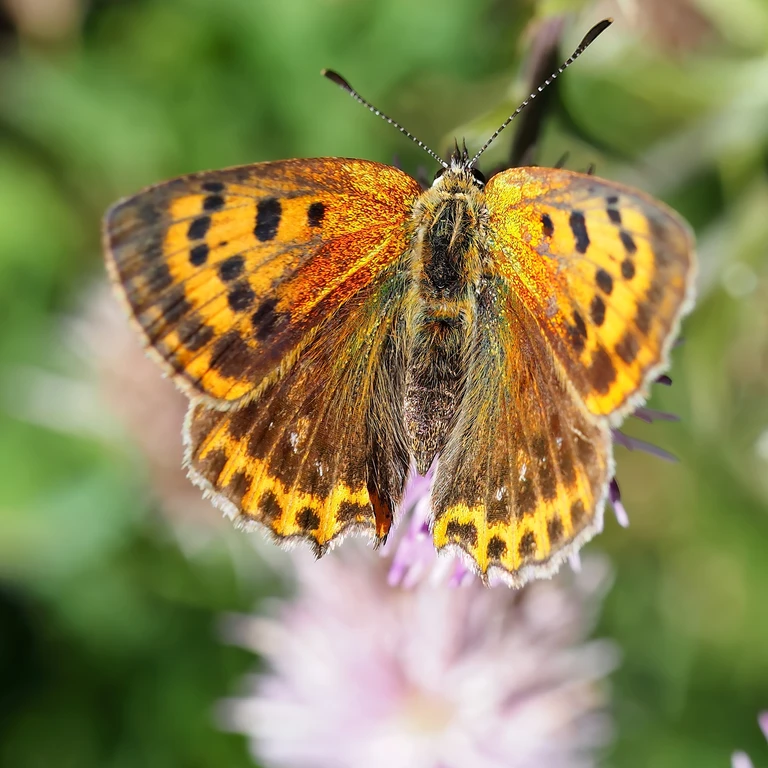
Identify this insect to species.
Lycaena virgaureae
